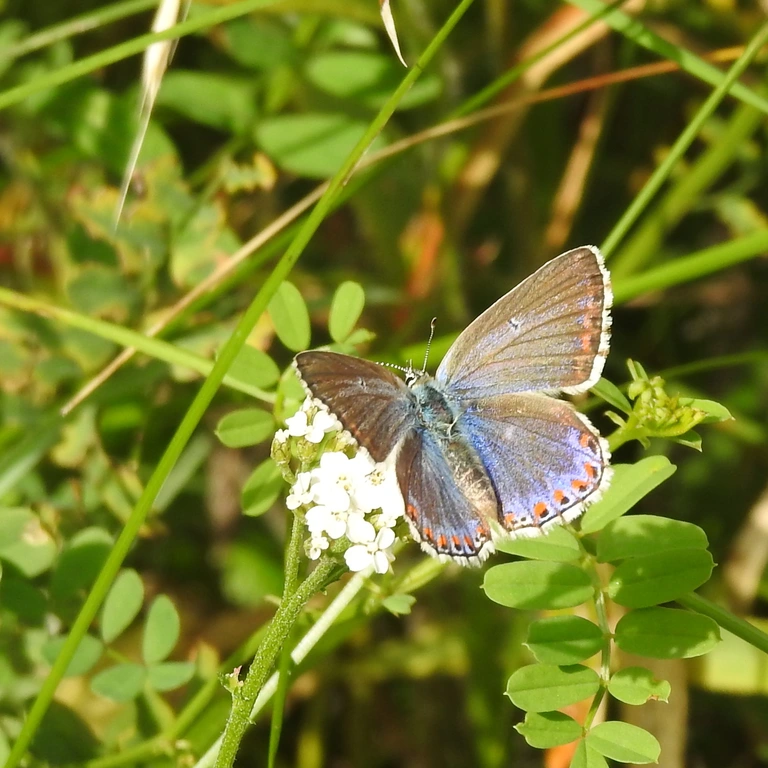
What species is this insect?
Lysandra bellargus
